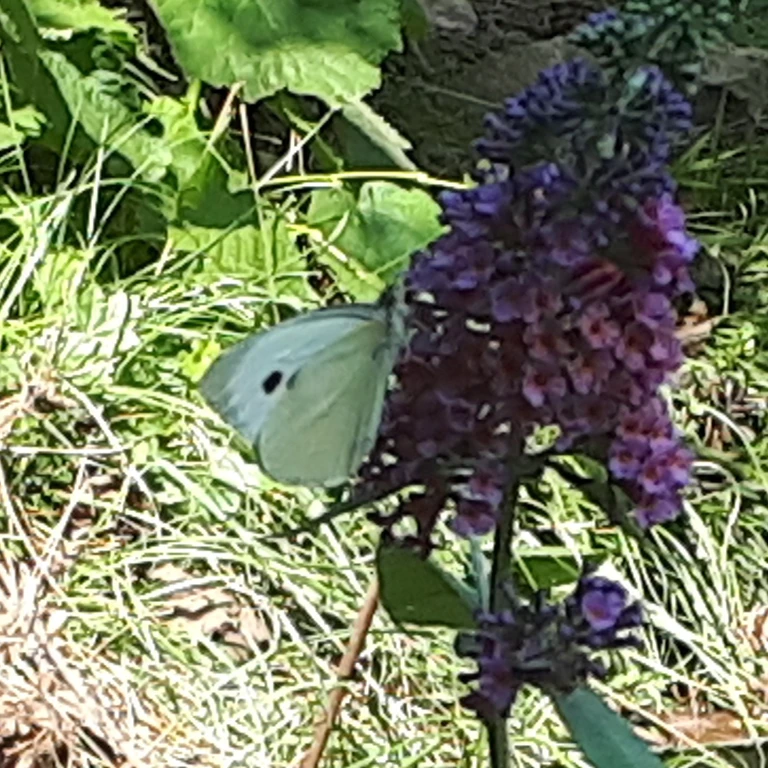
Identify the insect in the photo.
Pieris brassicae
